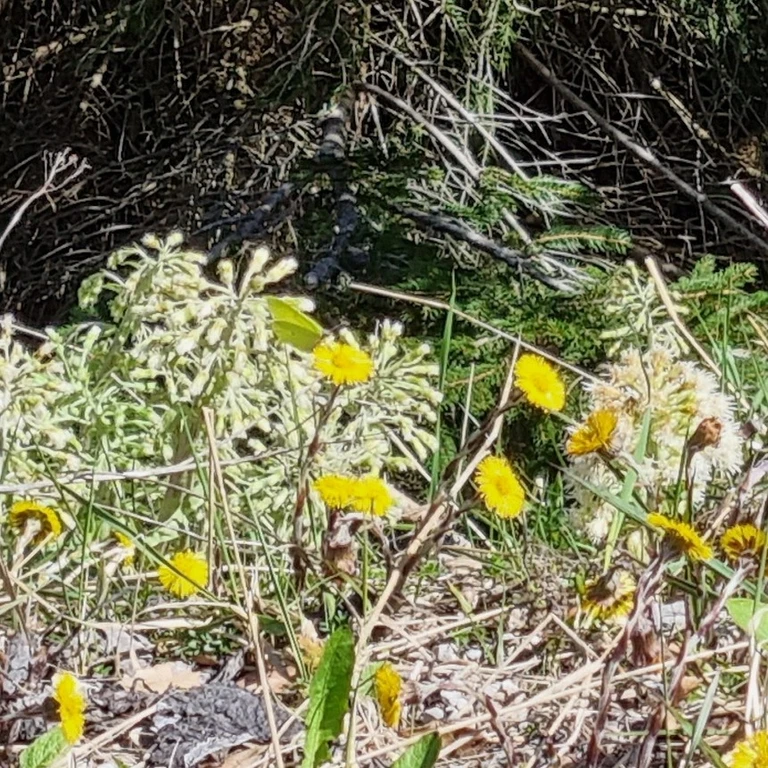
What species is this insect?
Gonepteryx rhamni
